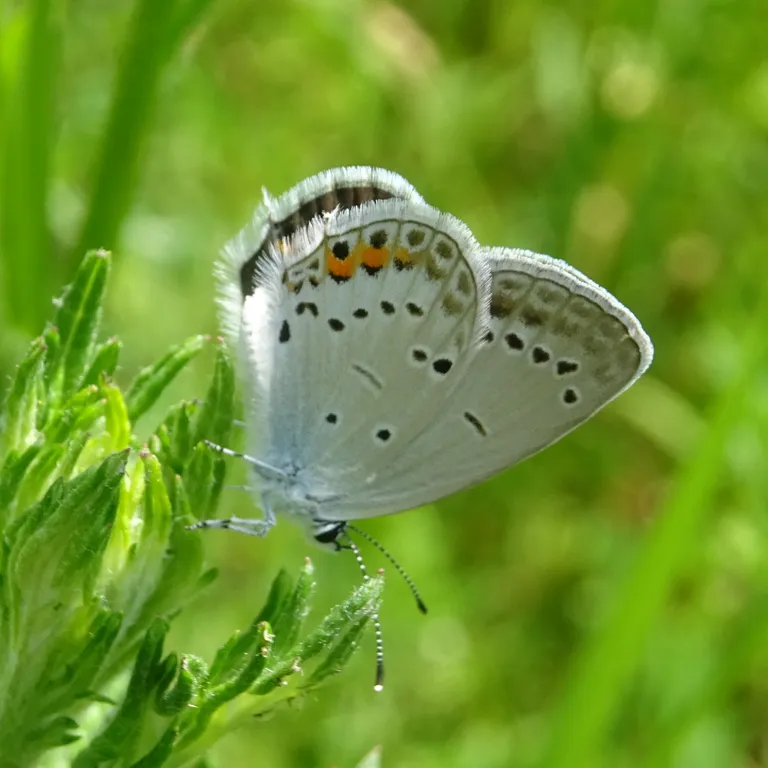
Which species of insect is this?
Cupido argiades (also Elkalyce argiades)
